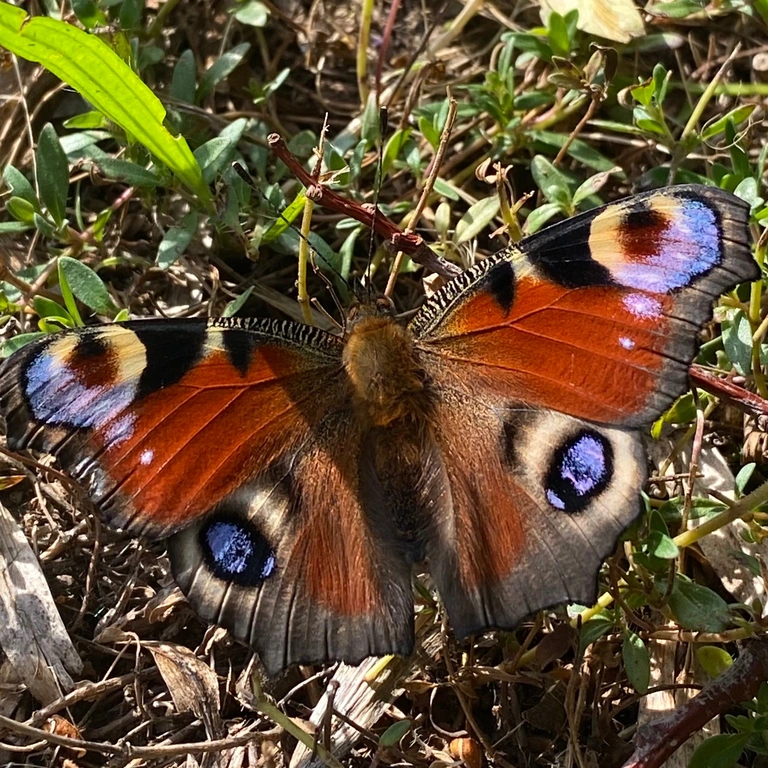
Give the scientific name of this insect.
Aglais io
